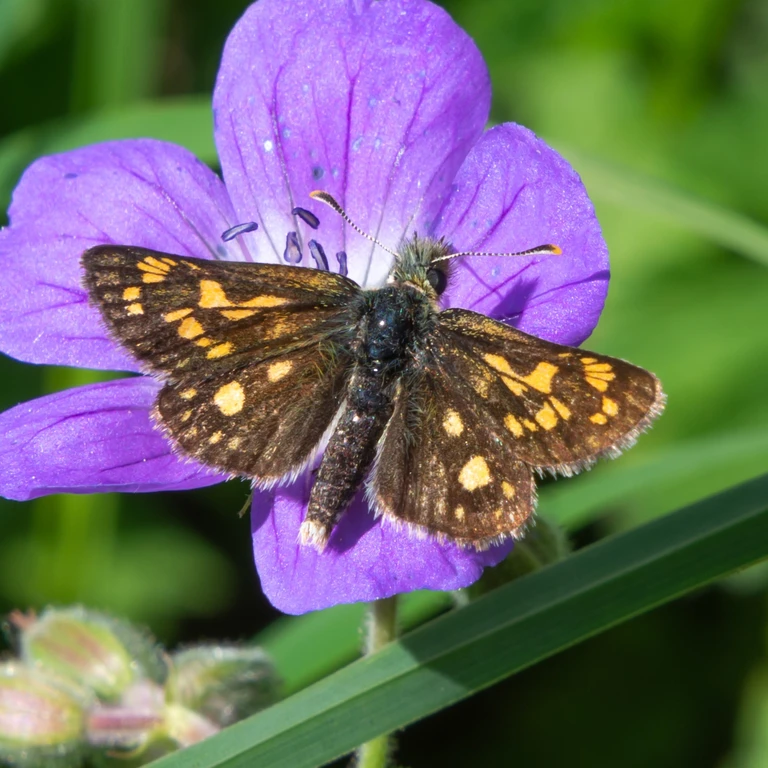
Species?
Carterocephalus palaemon
